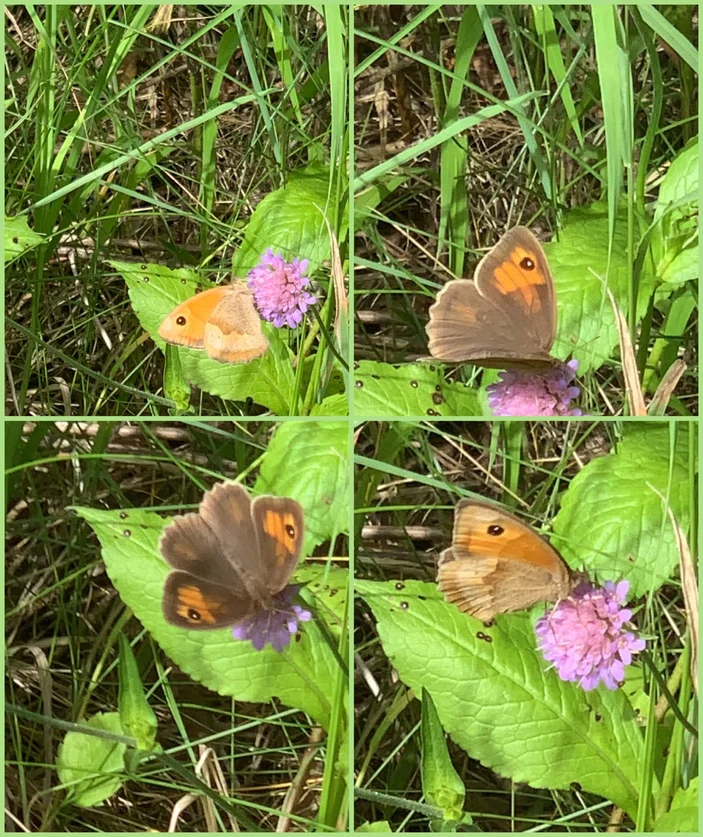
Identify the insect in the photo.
Maniola jurtina
